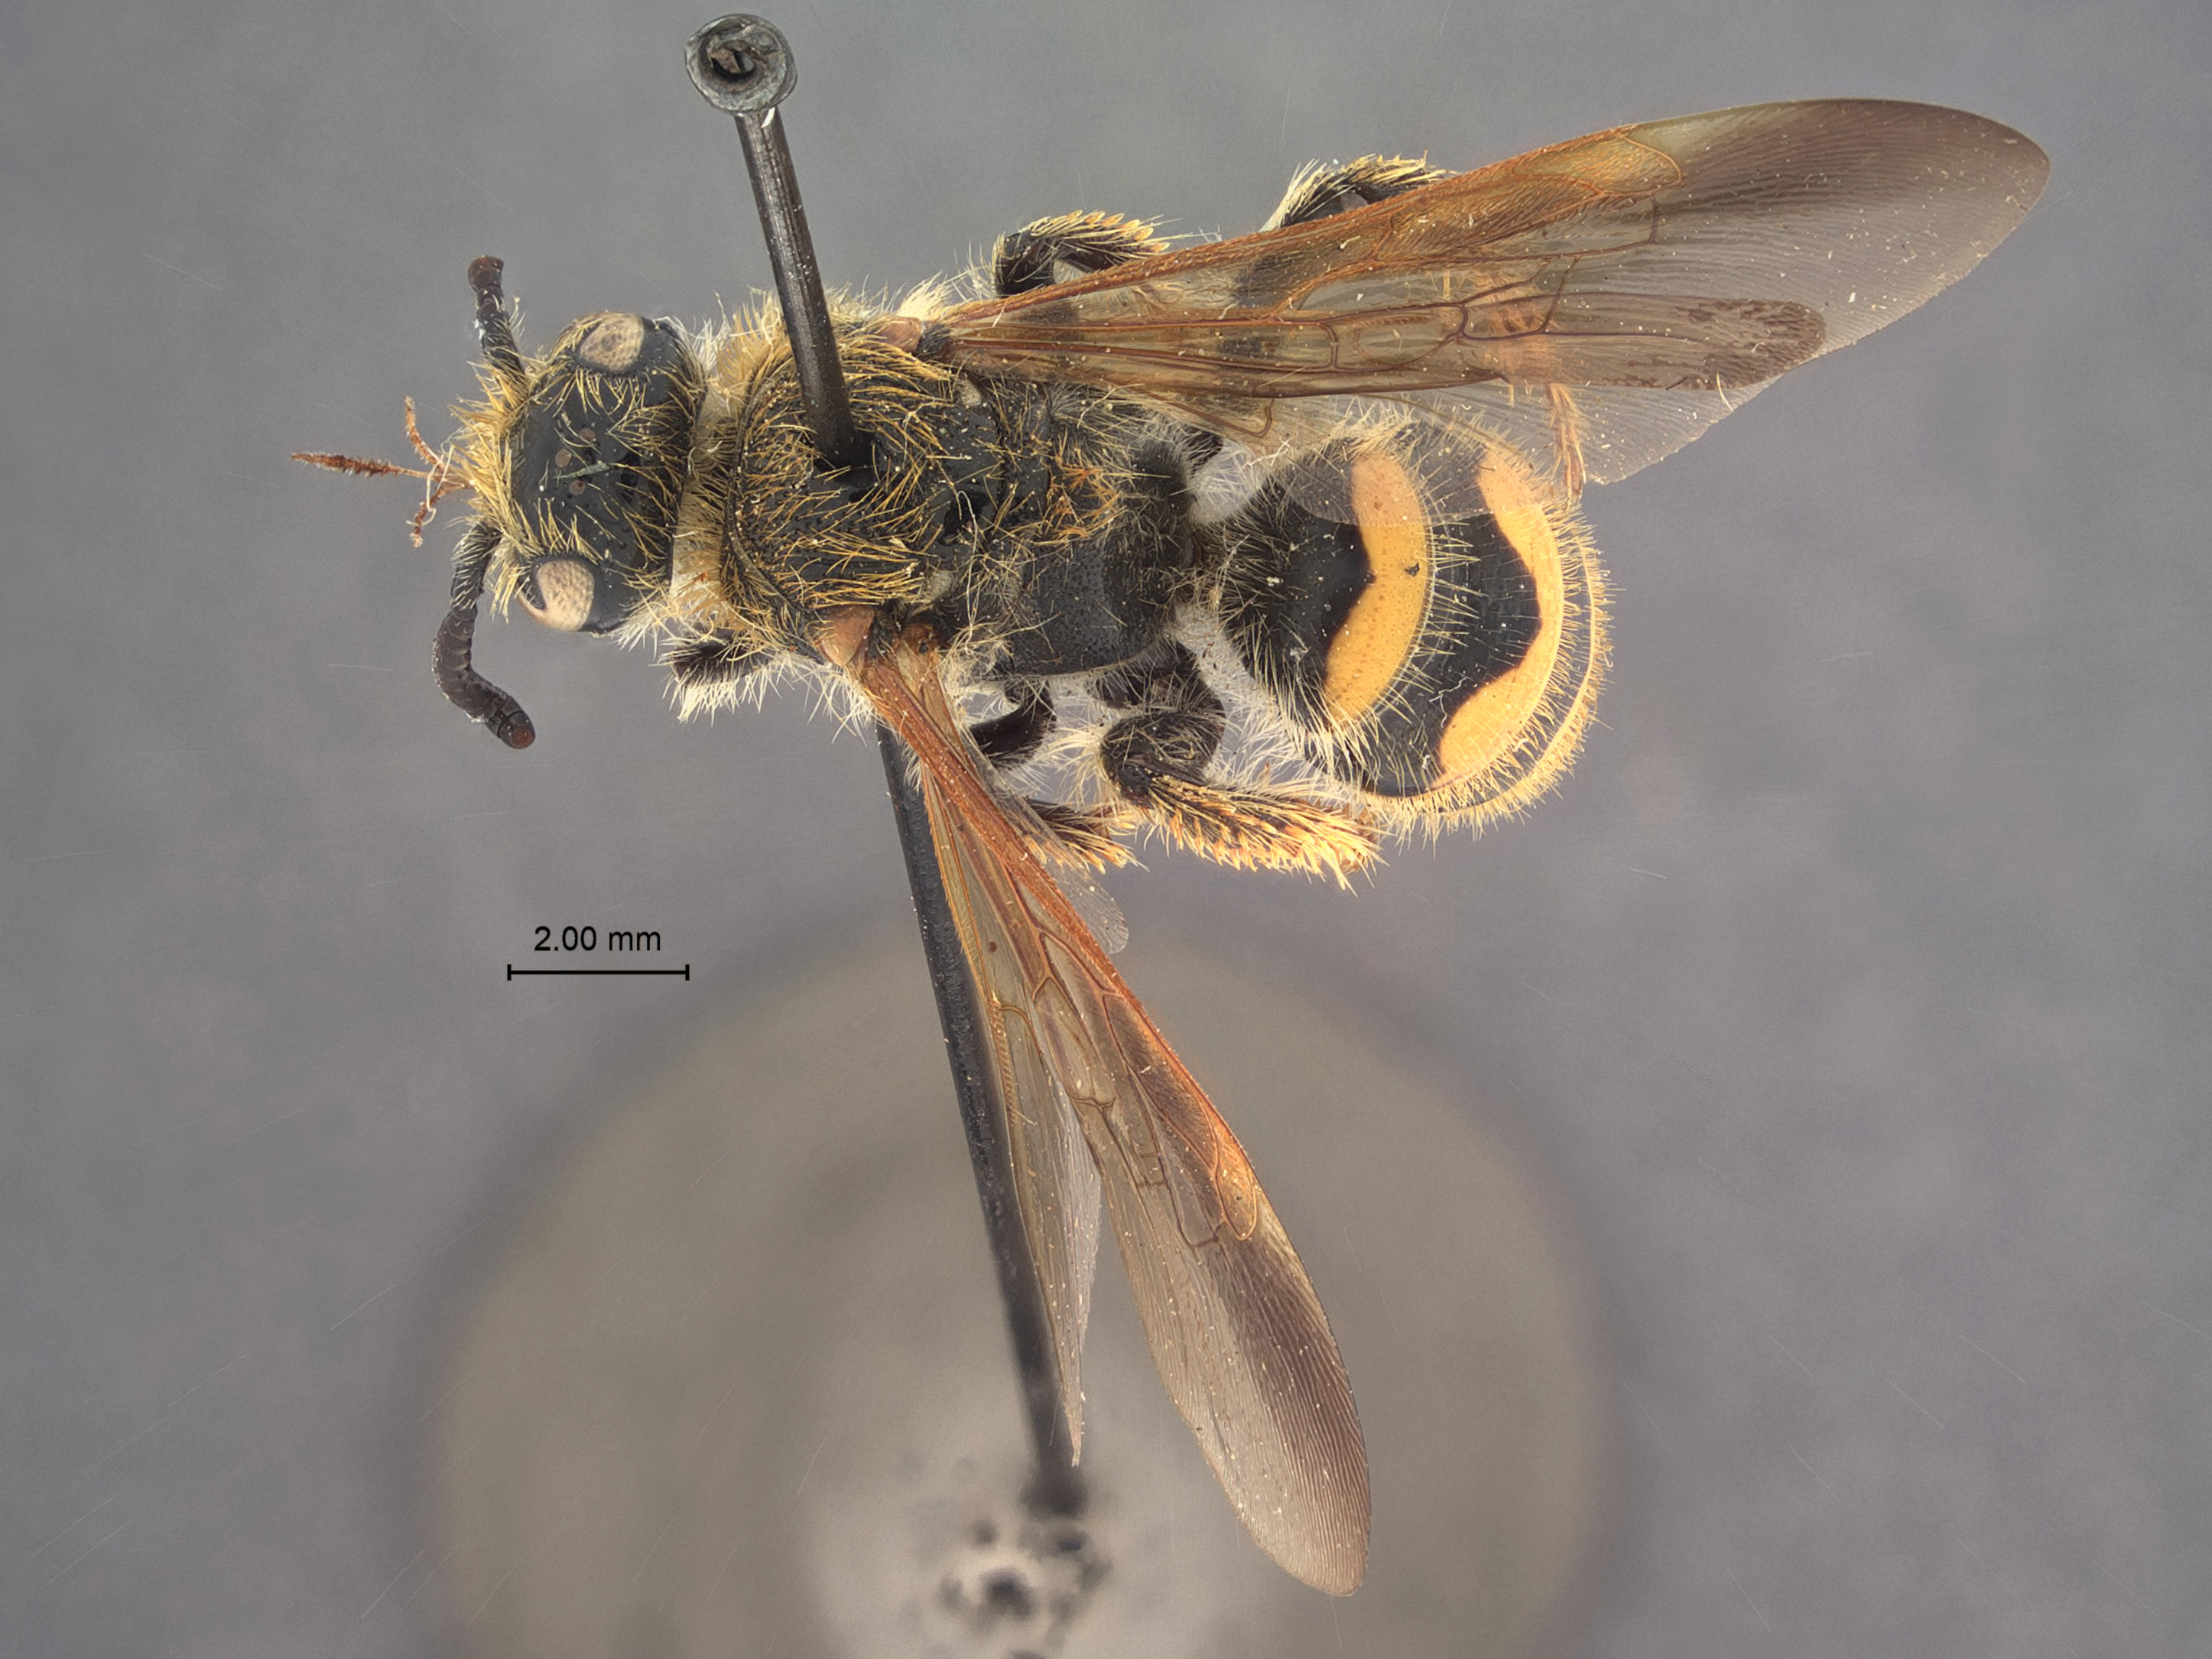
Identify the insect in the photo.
Campsomeris completa
